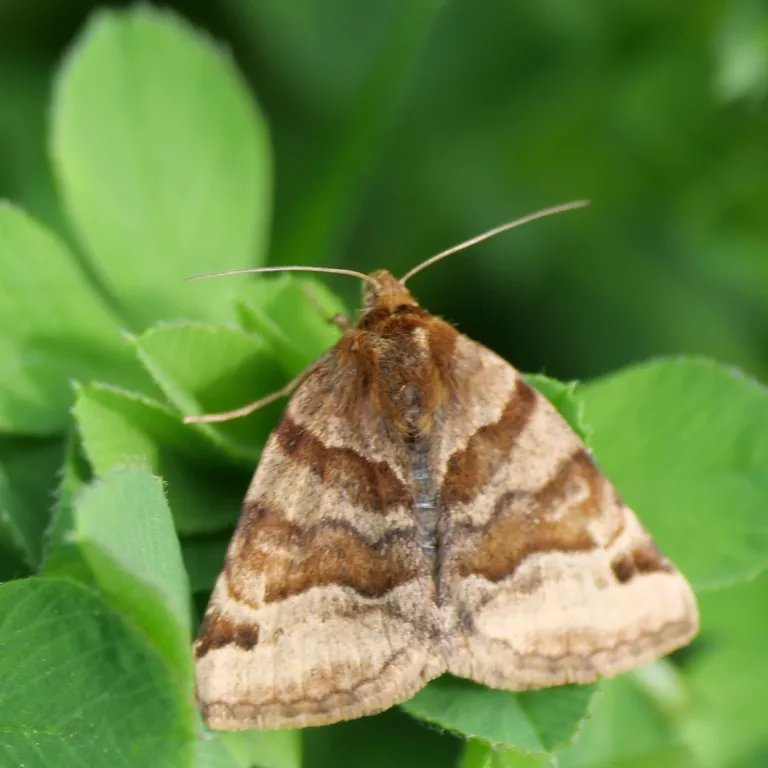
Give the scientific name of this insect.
Euclidia glyphica
